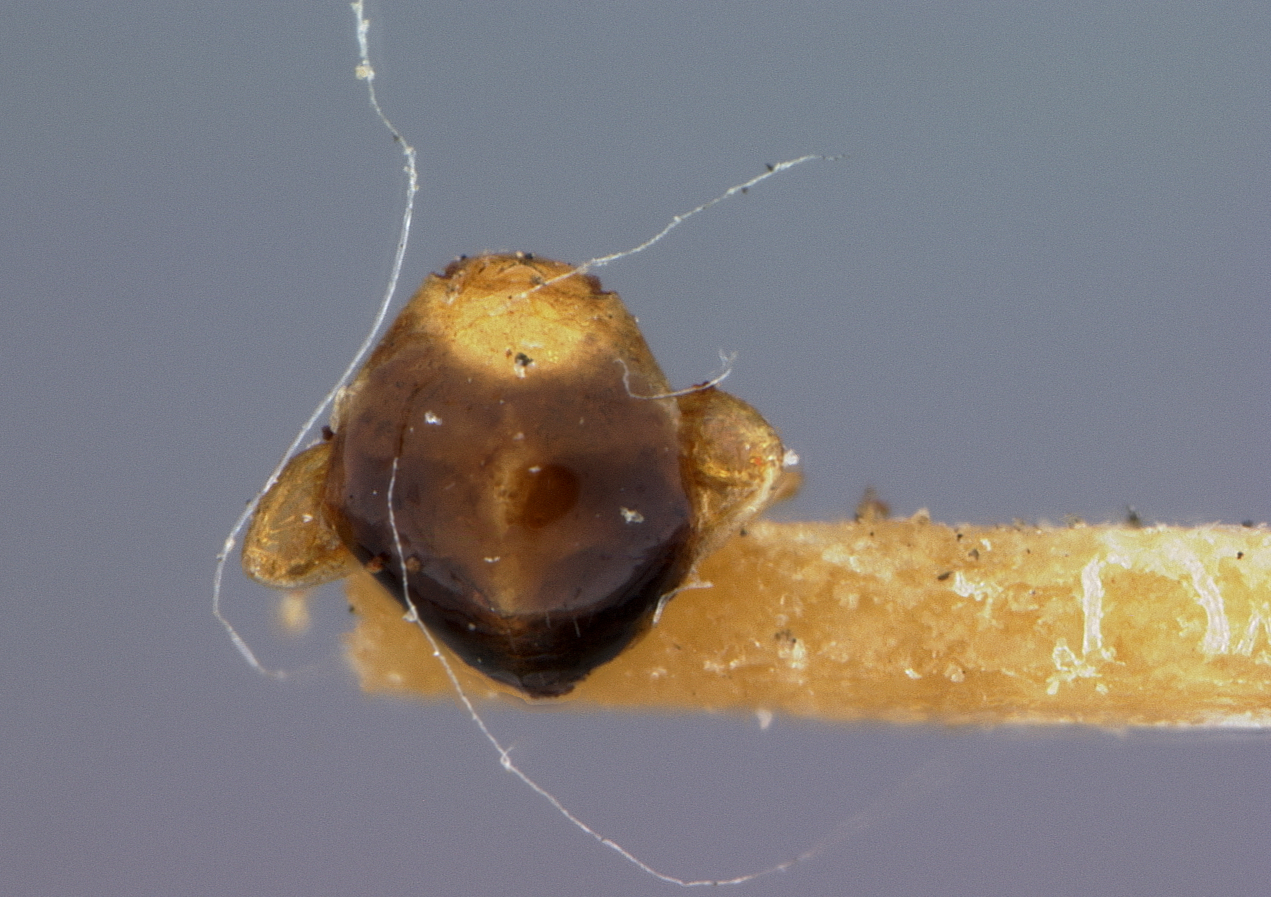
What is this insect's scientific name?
Pambolidea yuma
